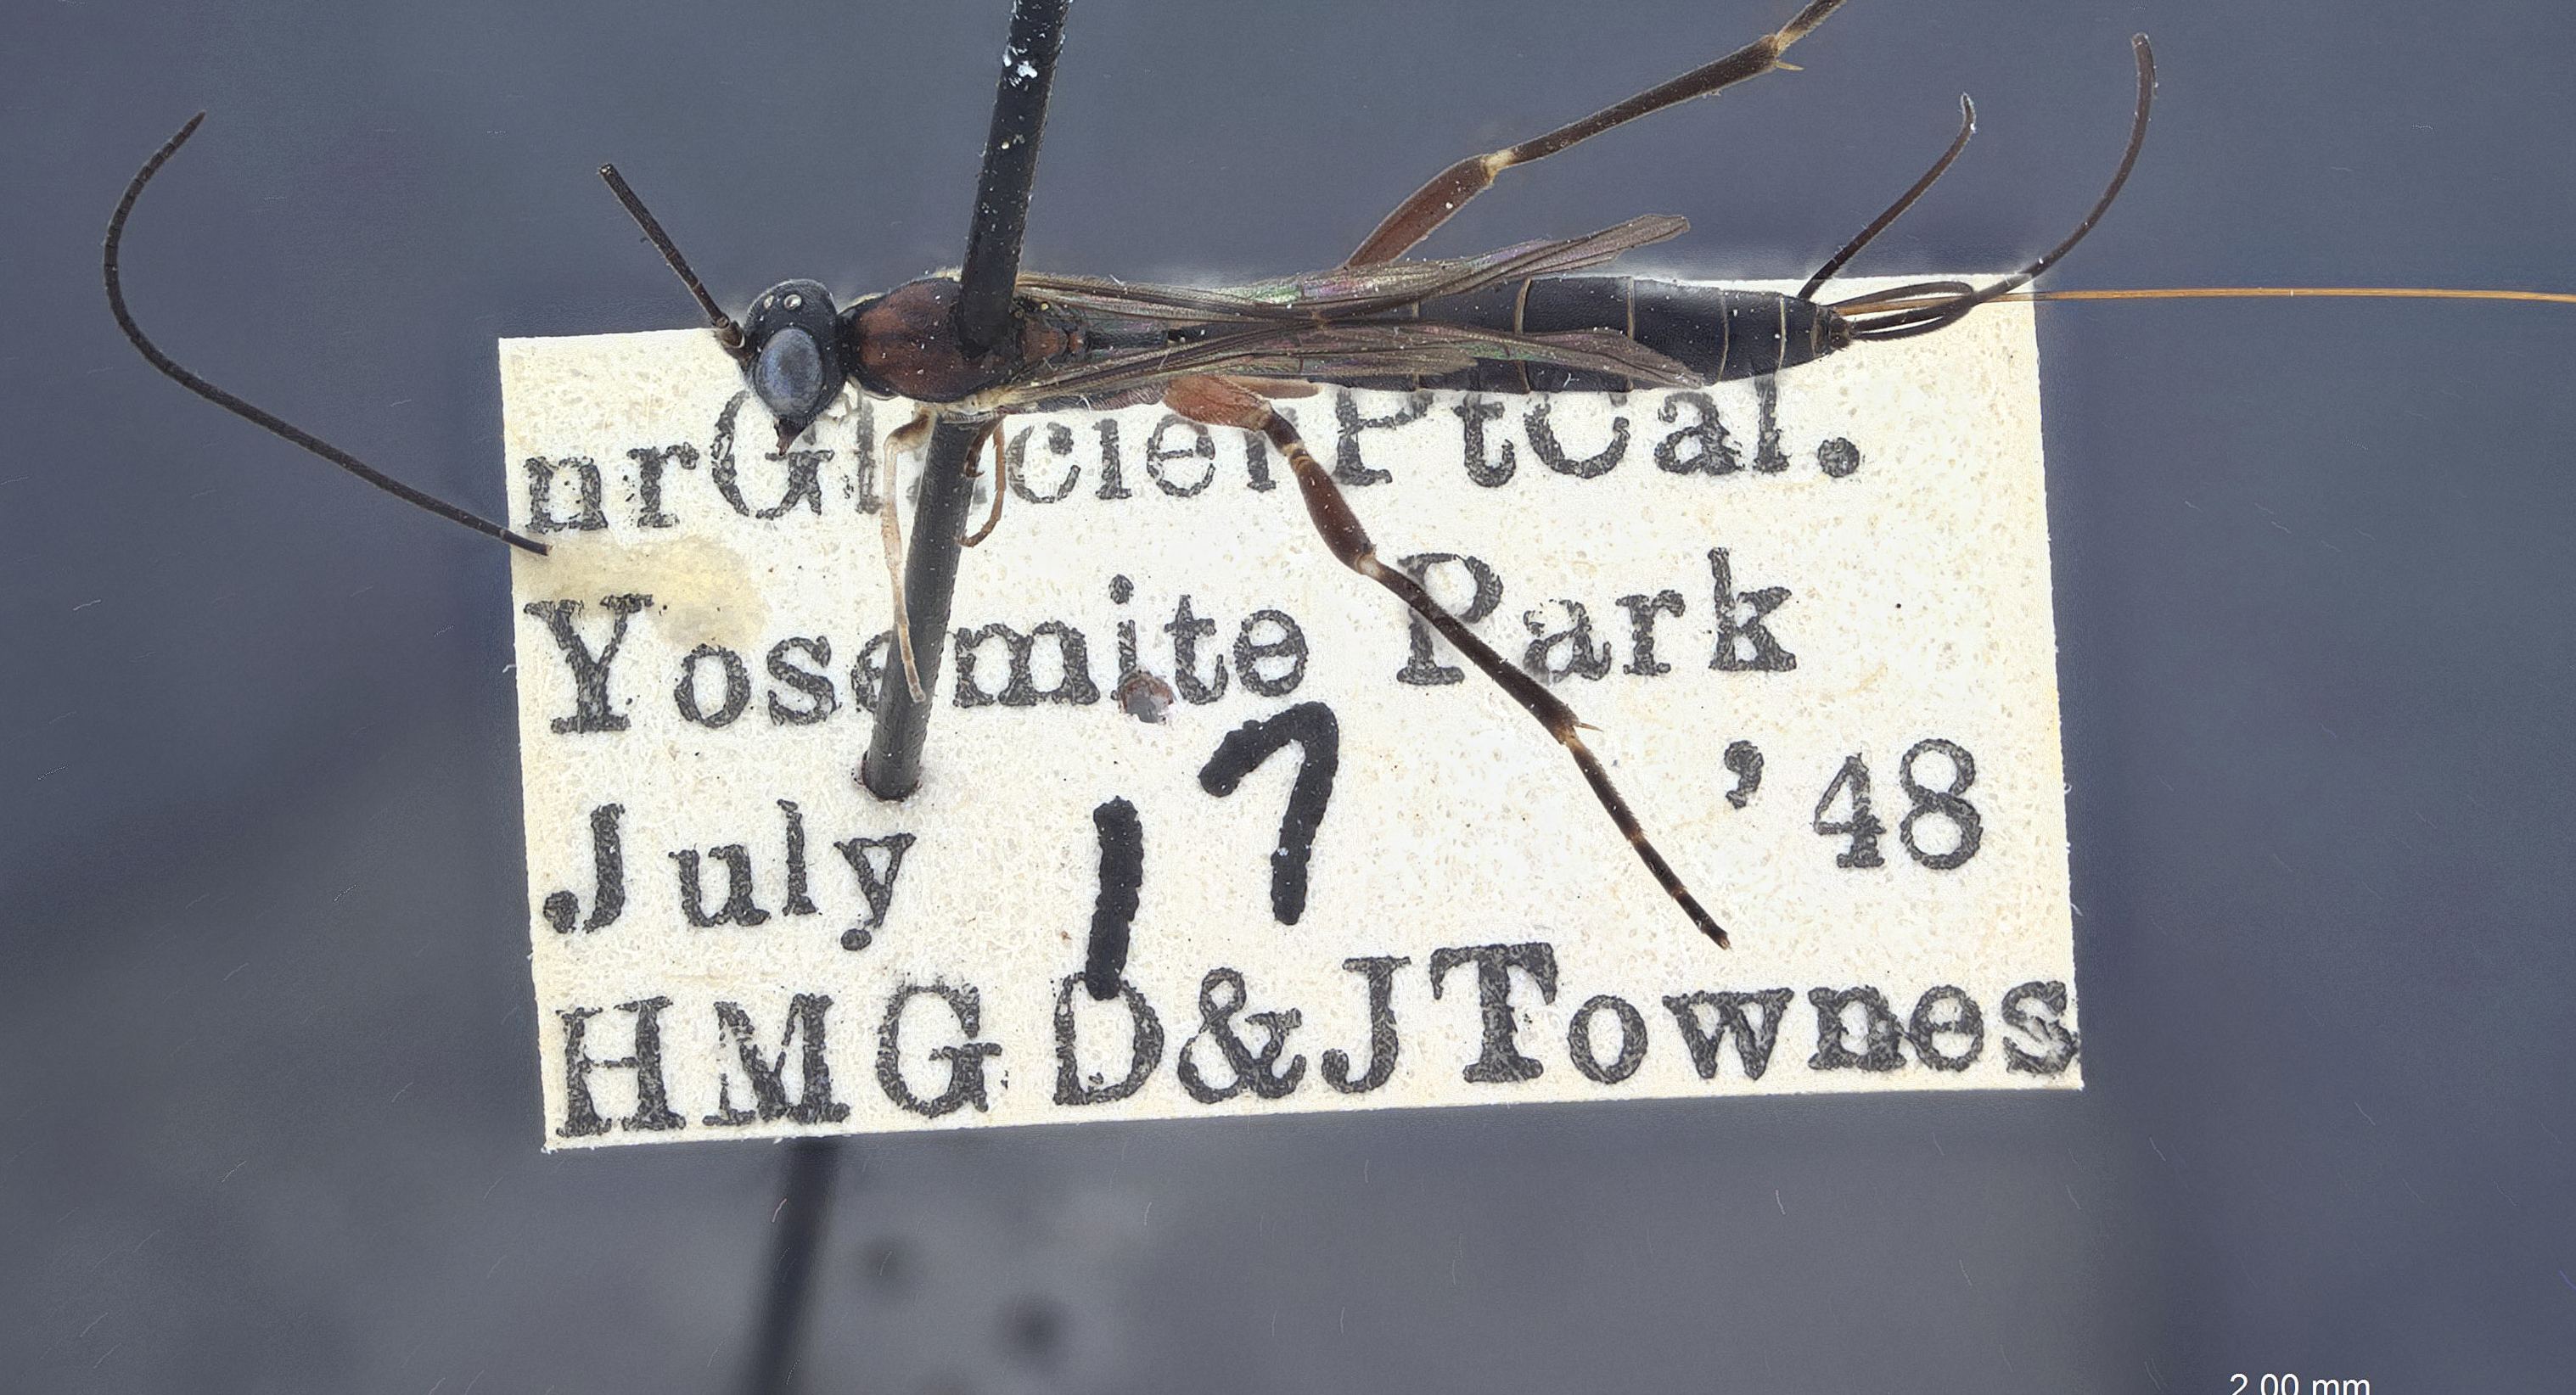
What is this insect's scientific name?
Poemenia pacifica
